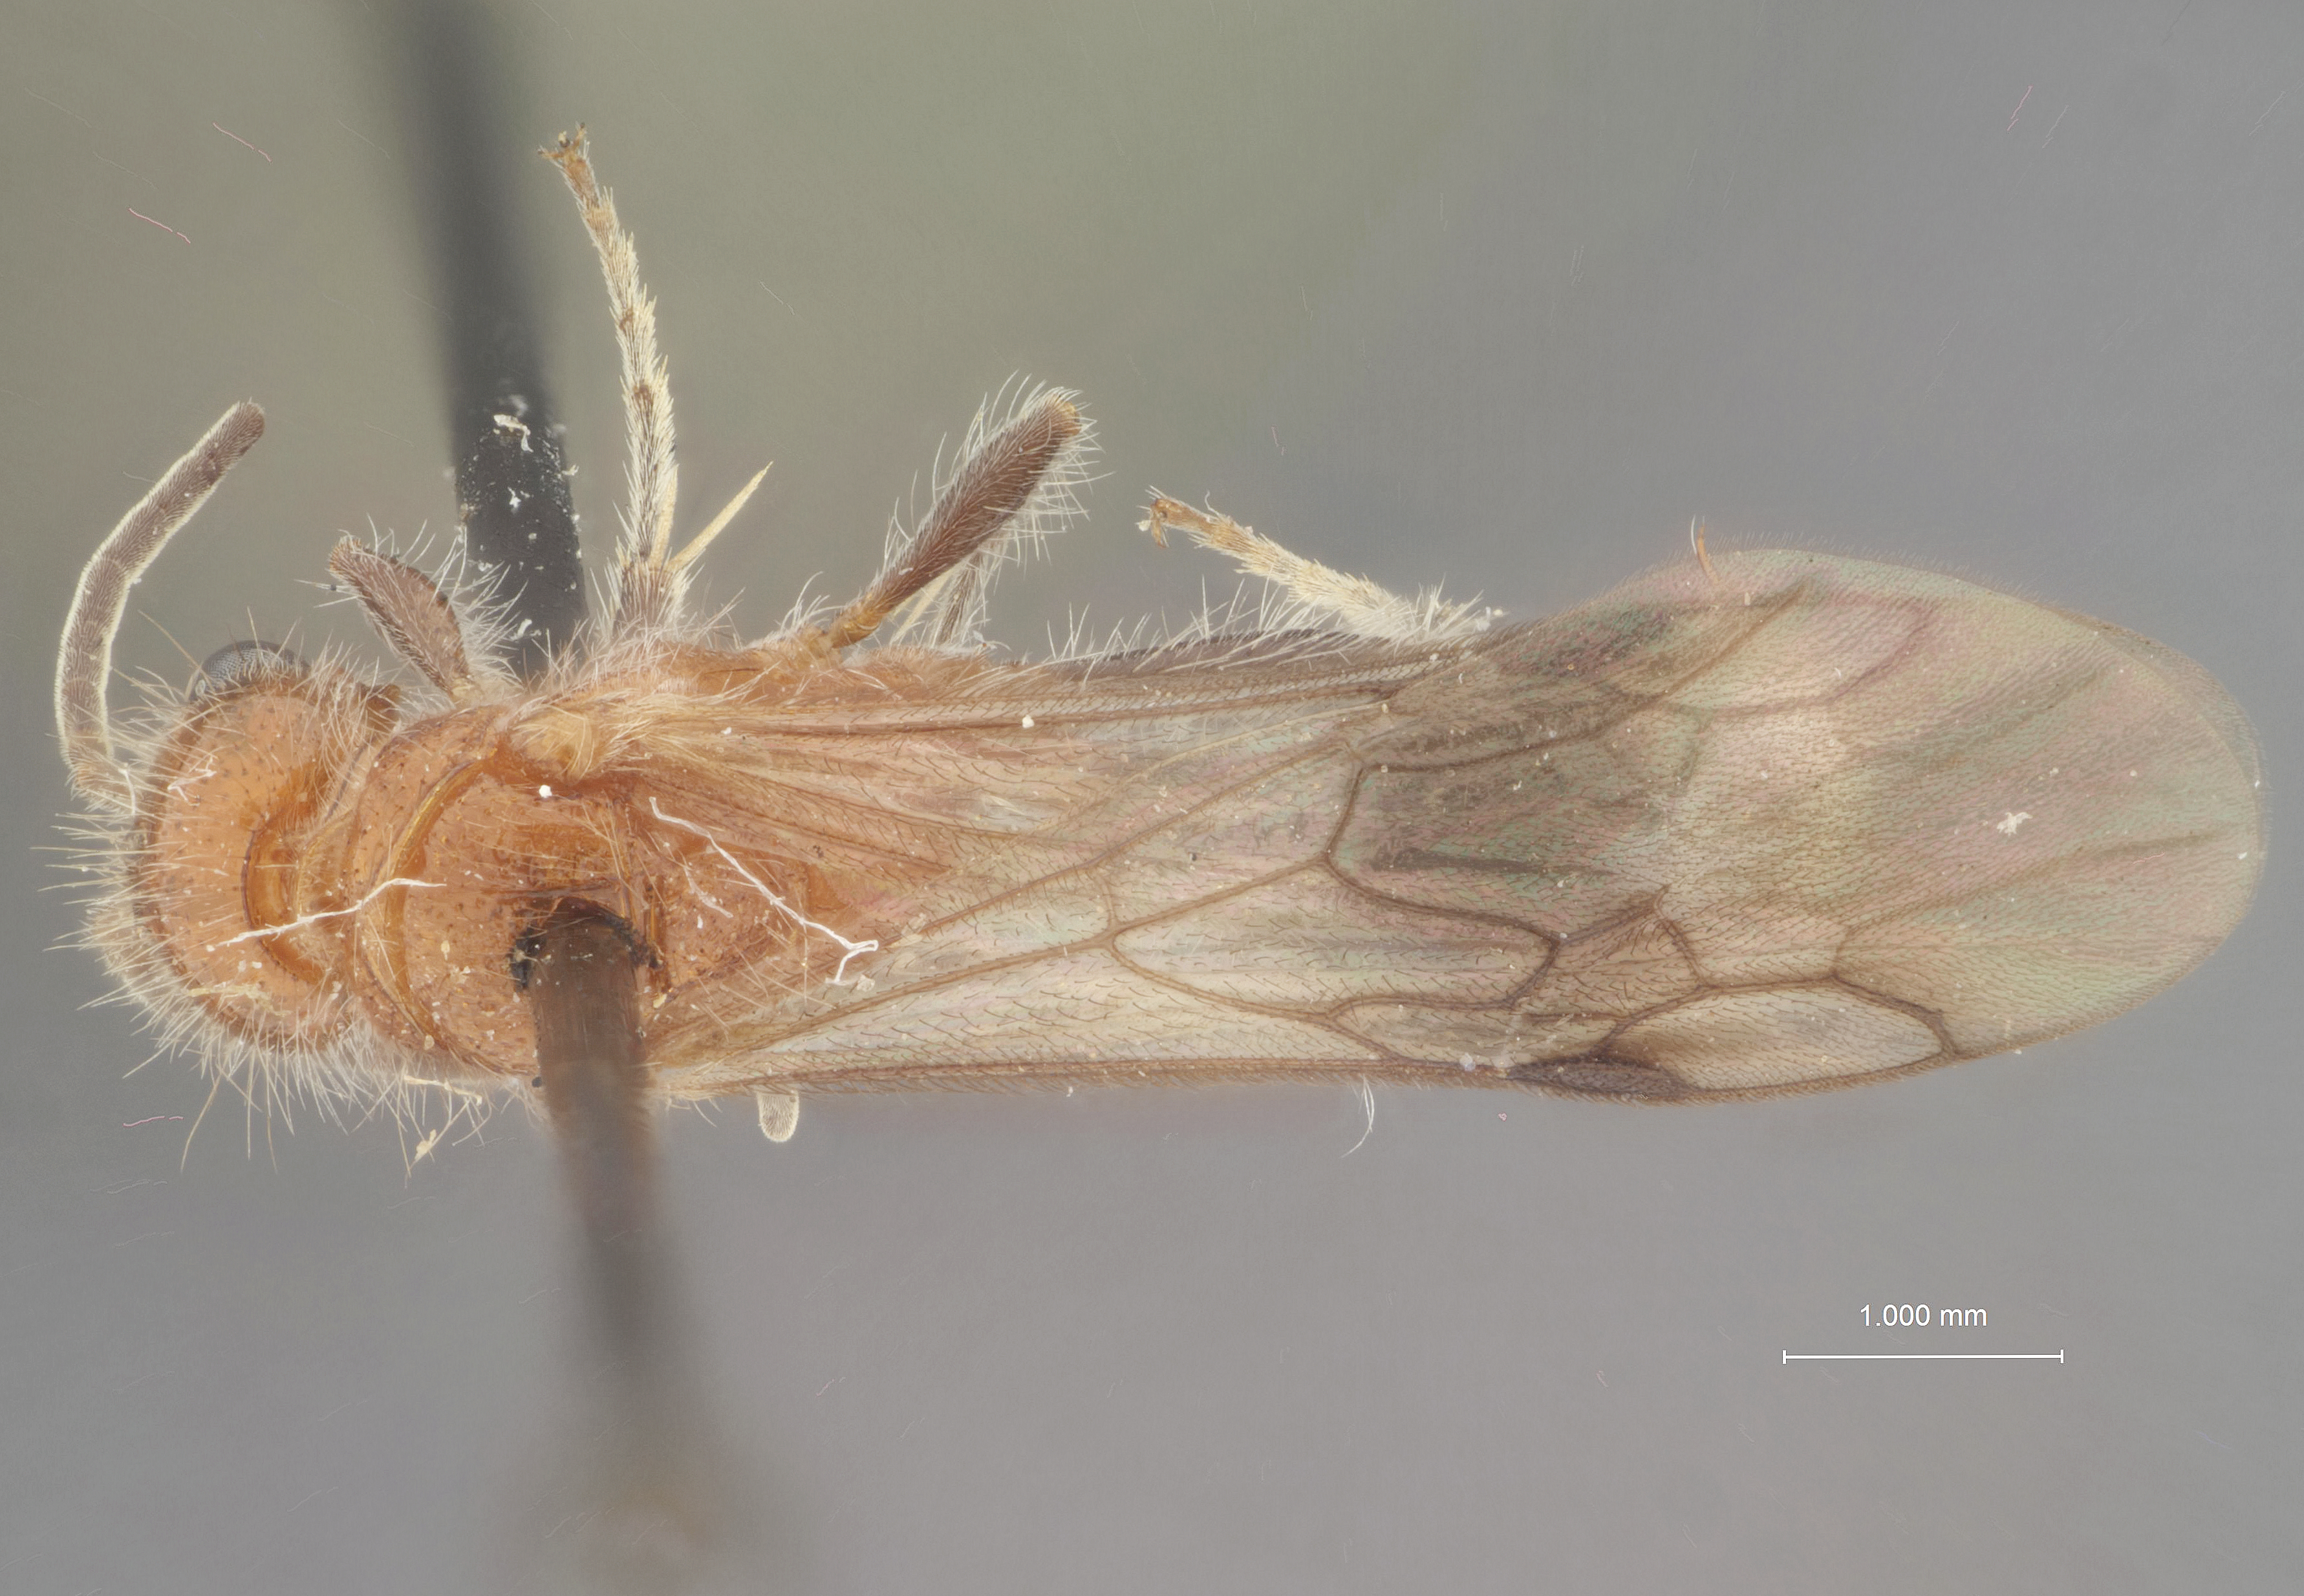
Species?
Photomorphus quadriangulata
